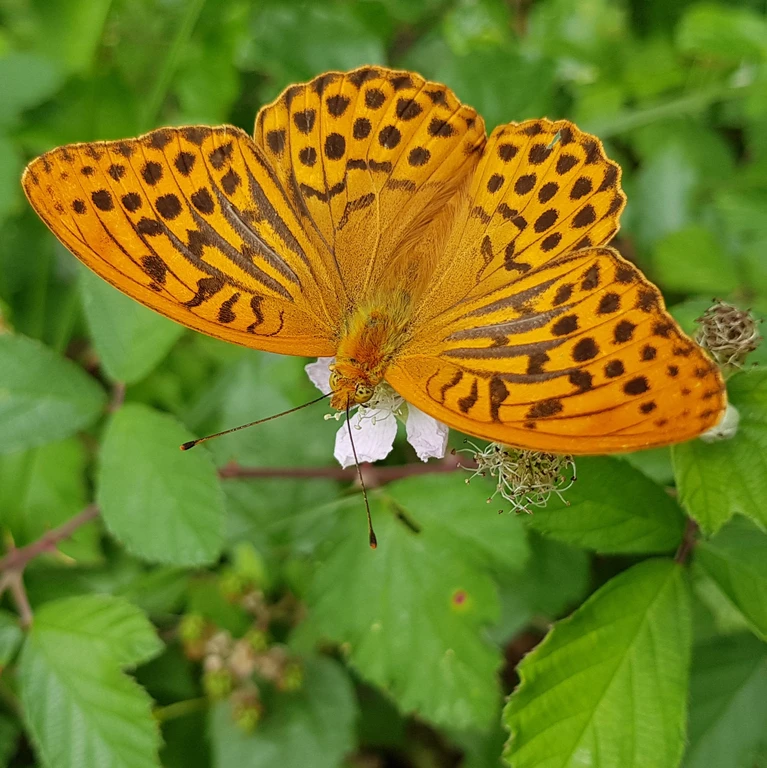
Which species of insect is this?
Argynnis paphia
